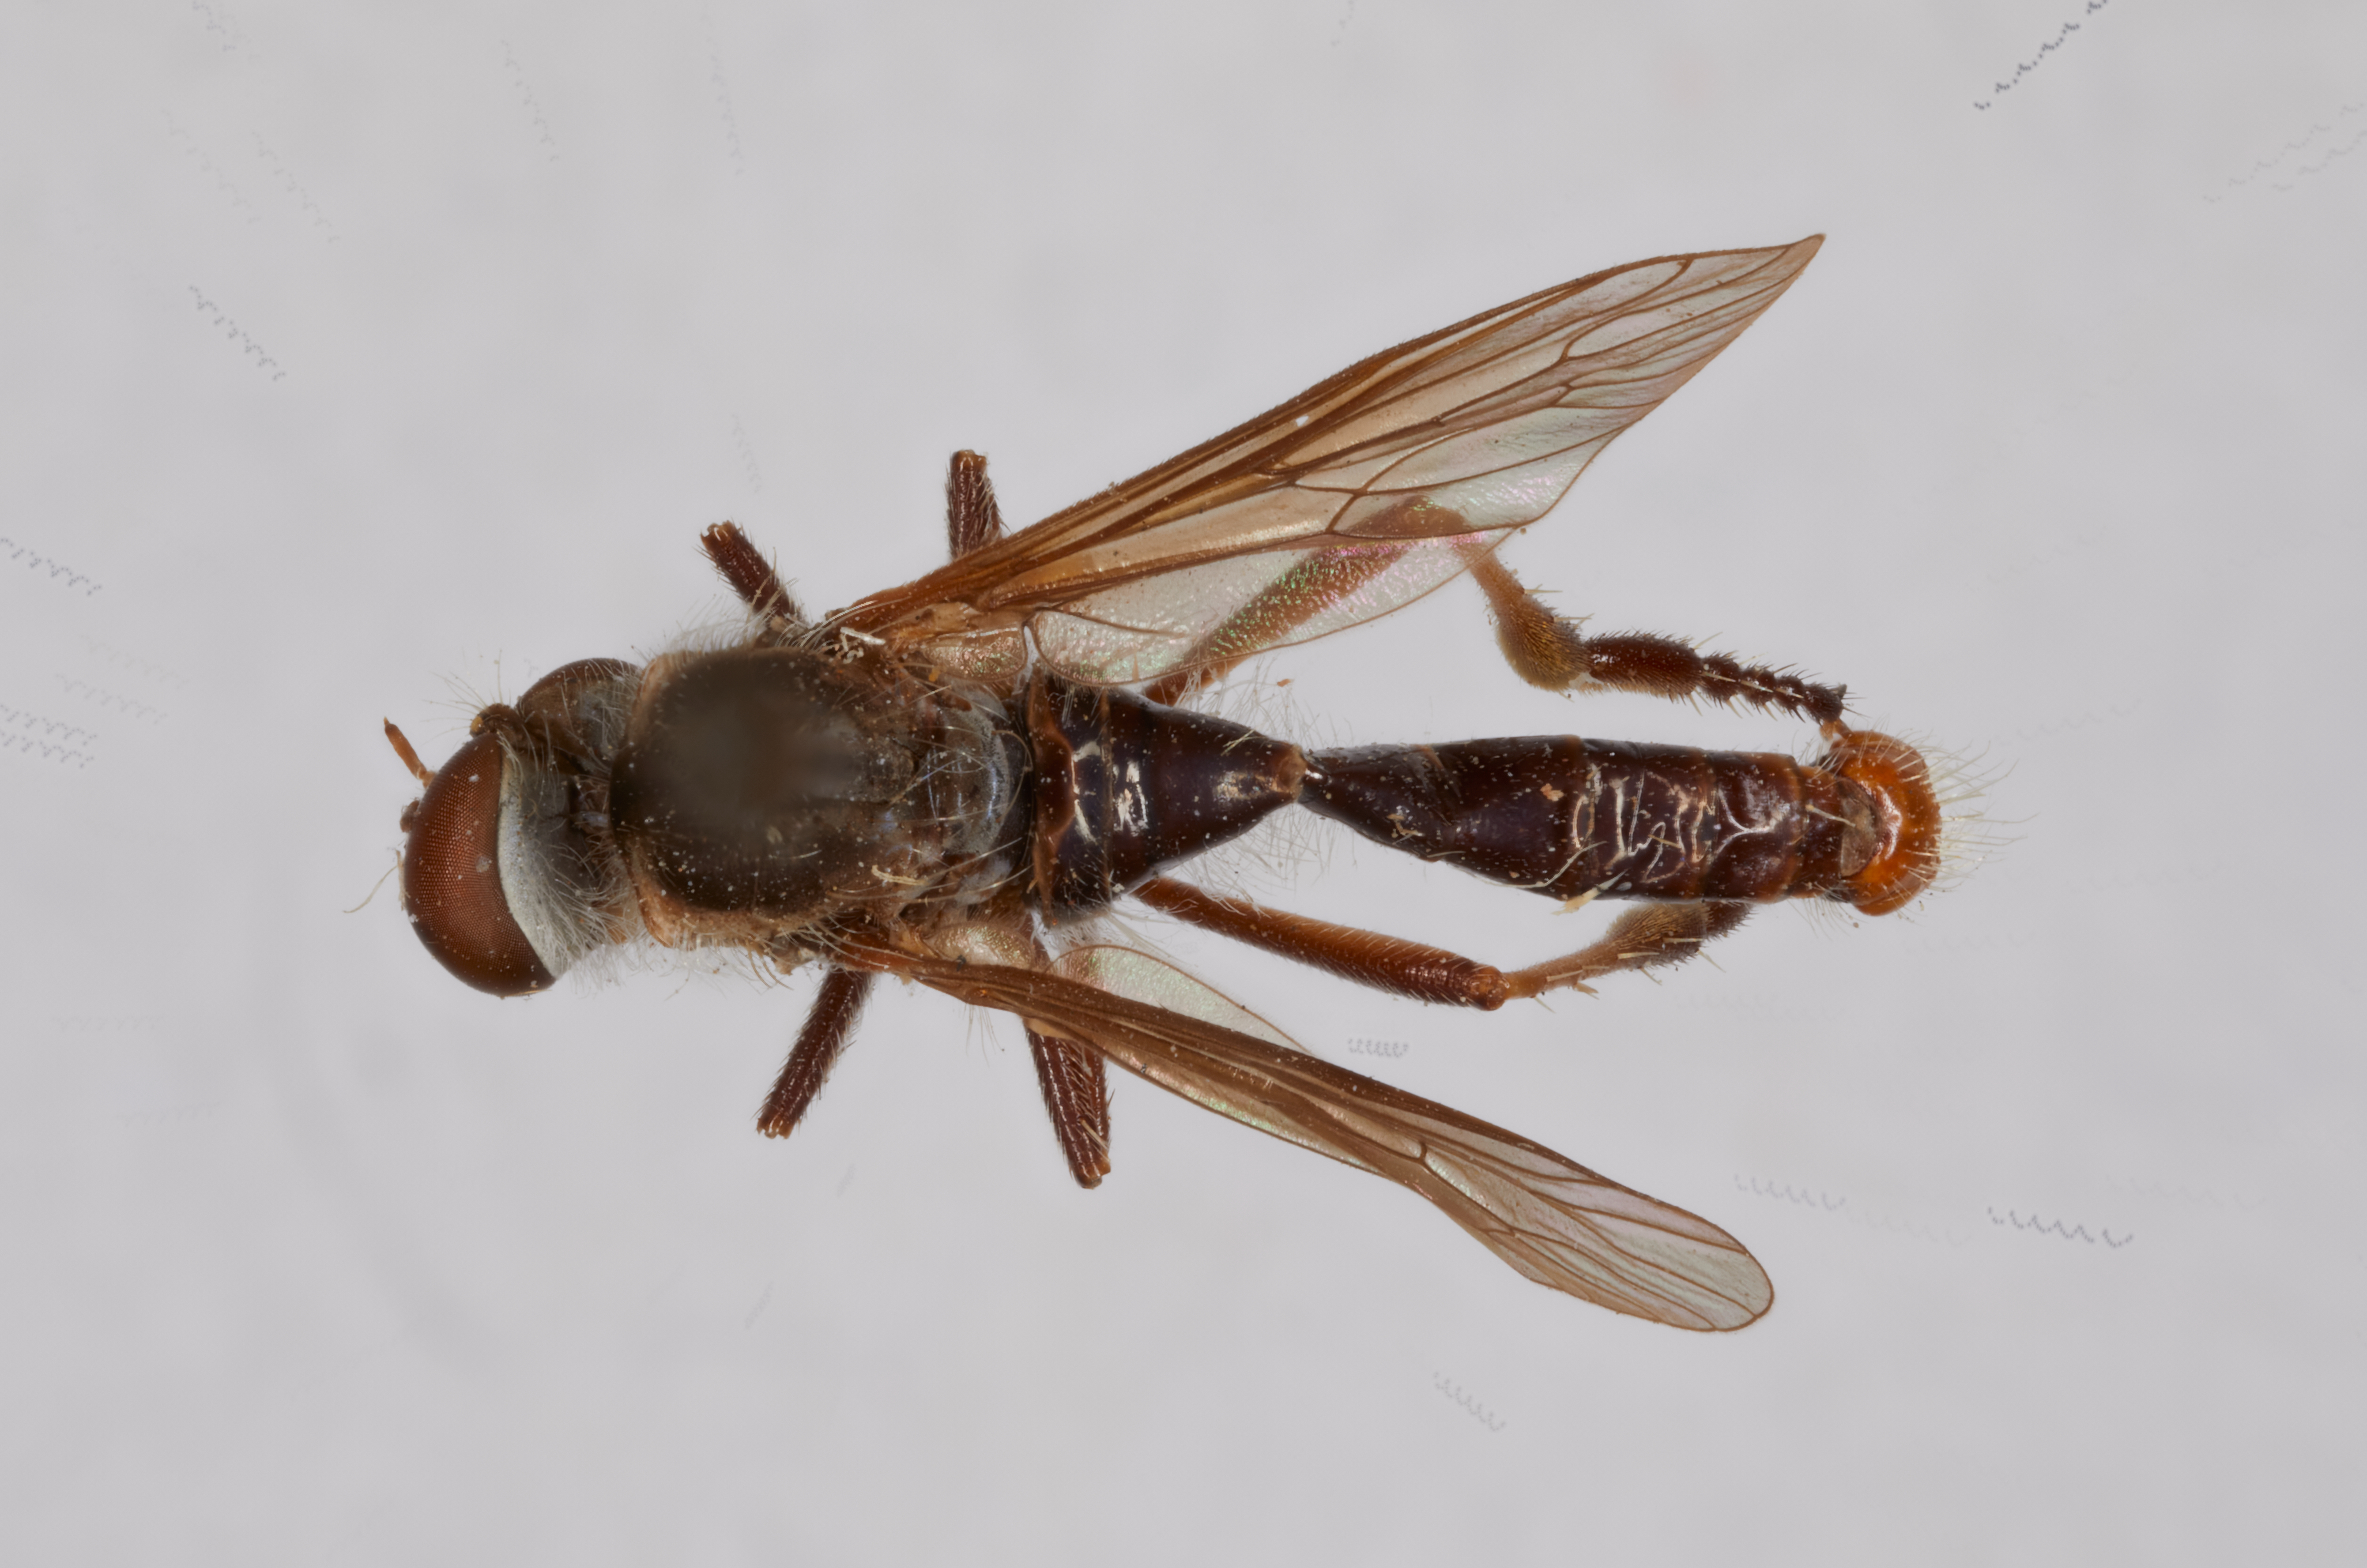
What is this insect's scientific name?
Aphamartania marga
